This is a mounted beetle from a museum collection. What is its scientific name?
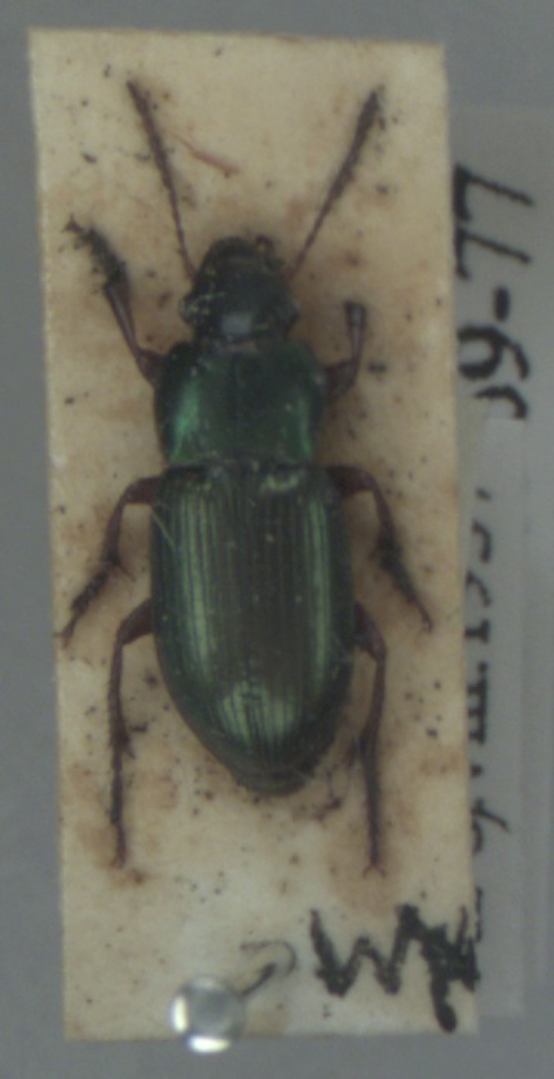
Harpalus affinis
